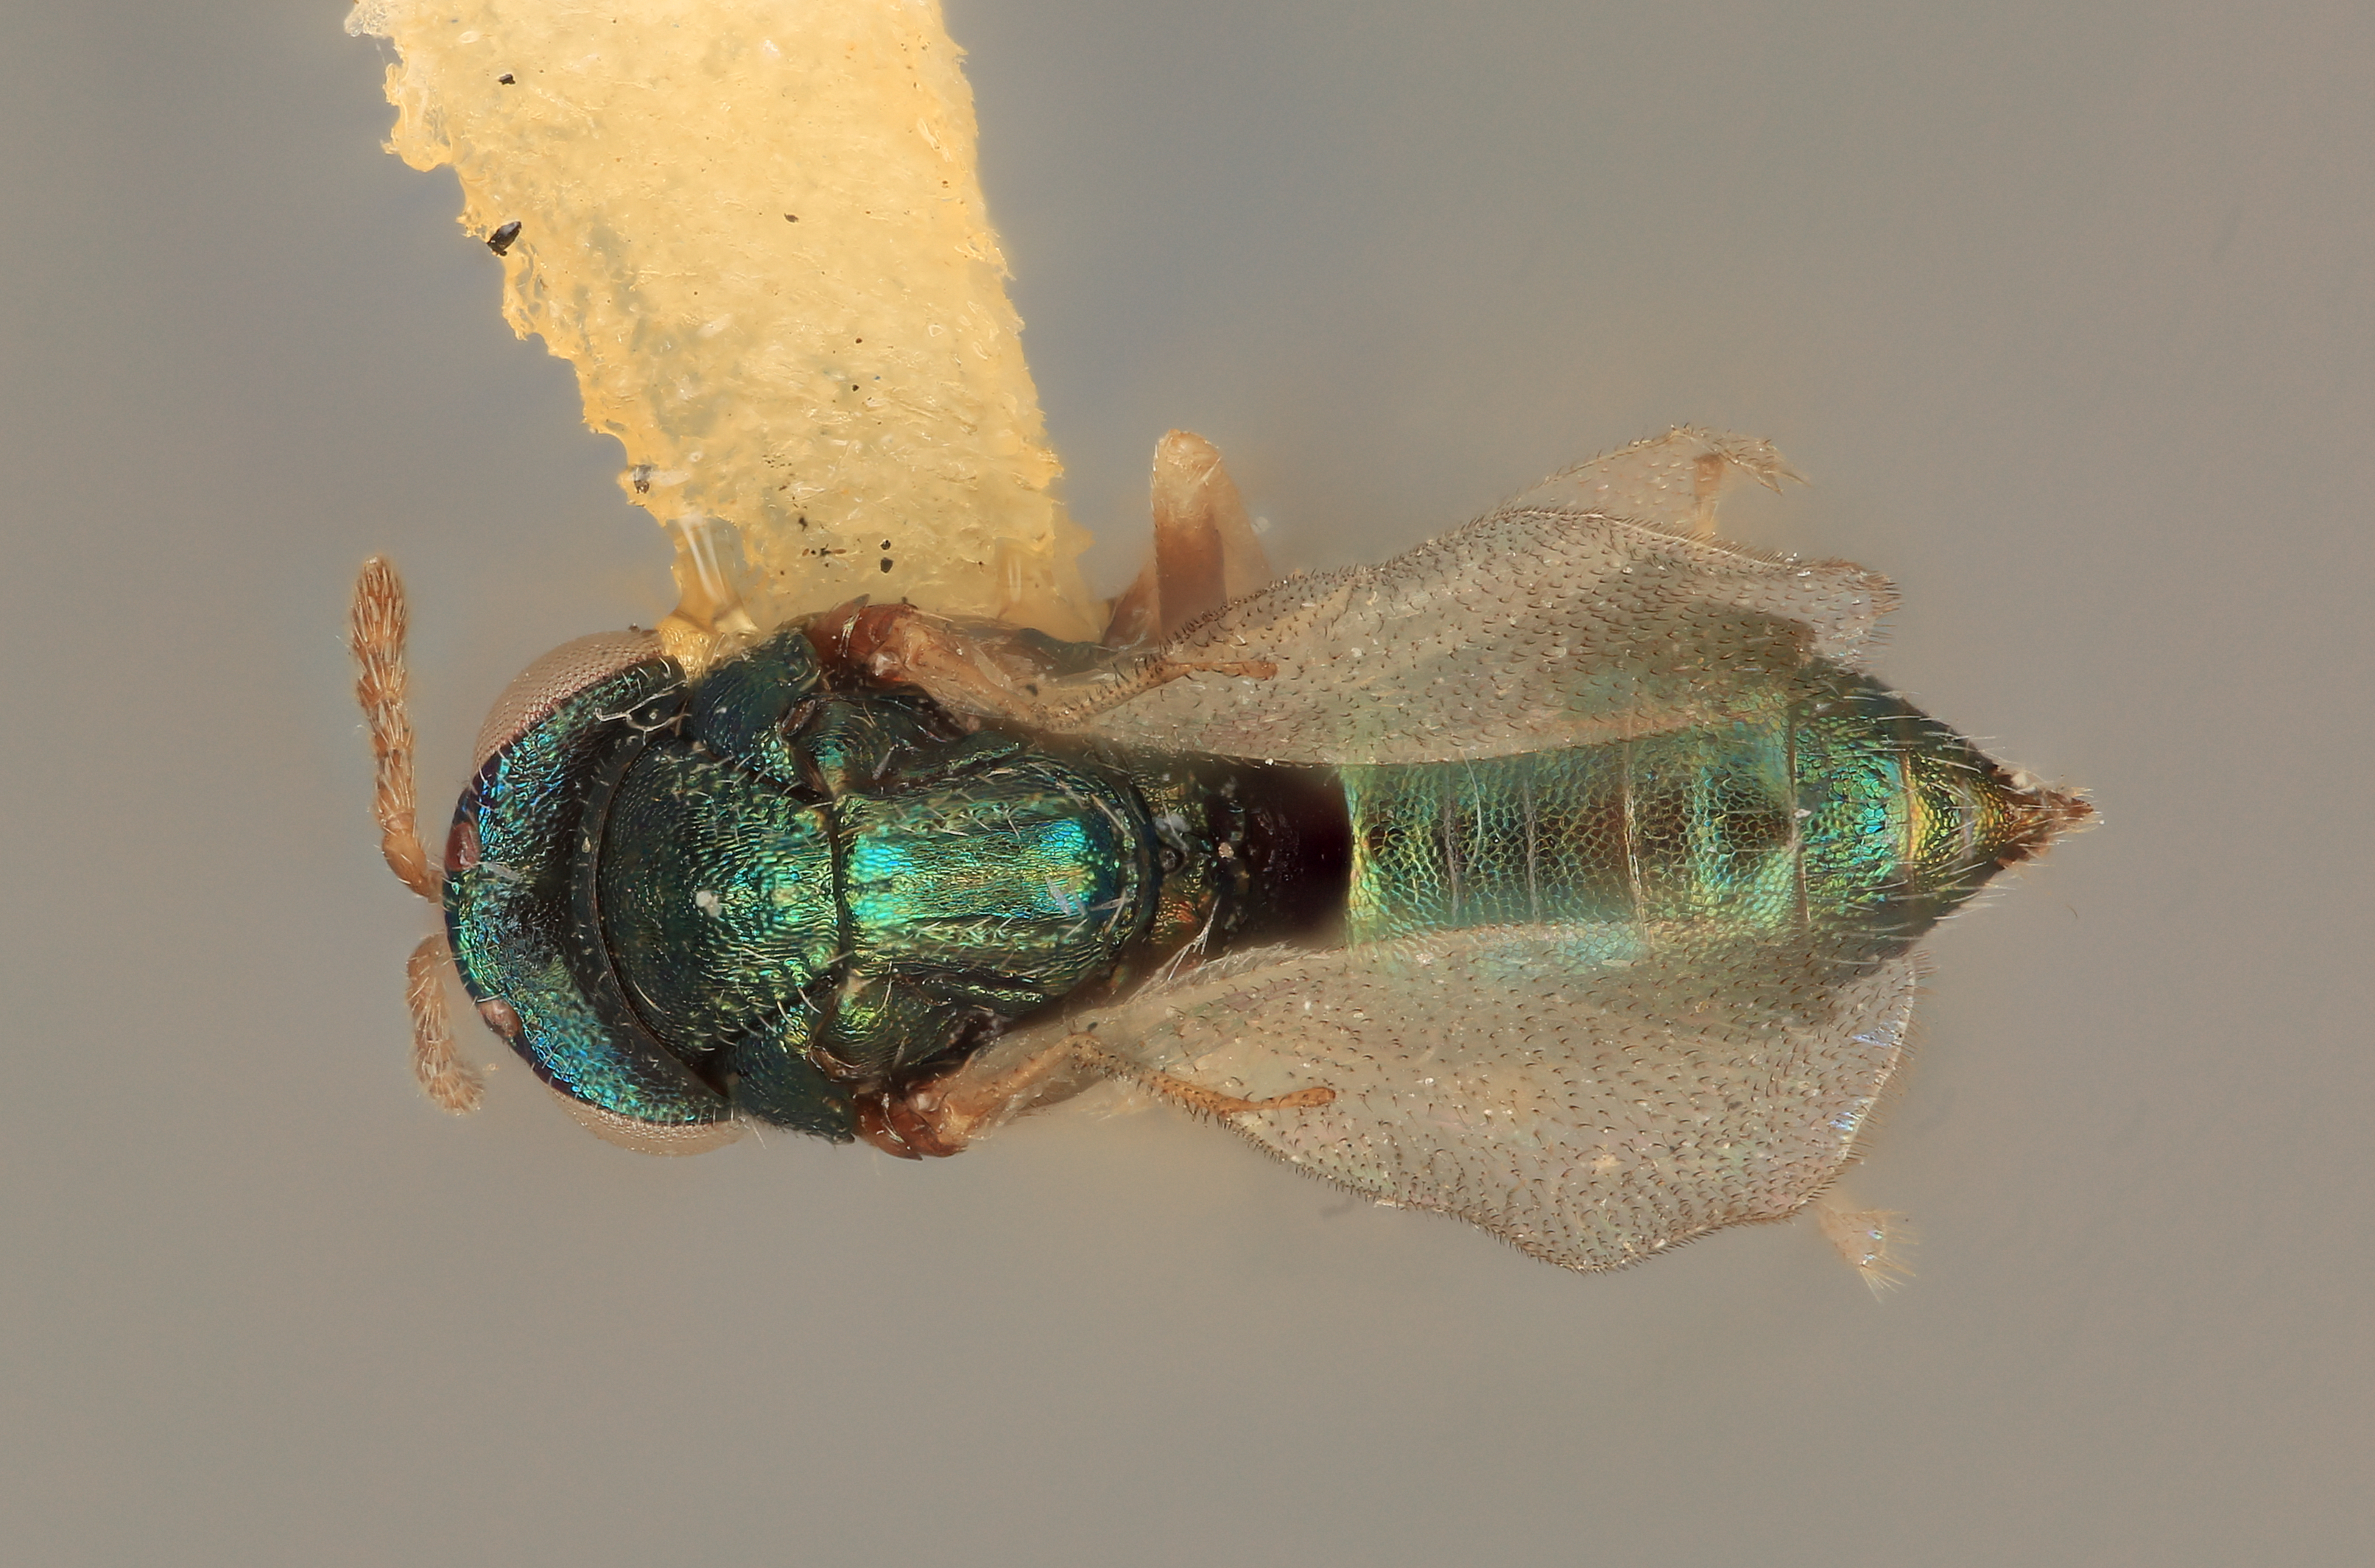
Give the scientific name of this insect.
Galeopsomopsis transcarinatus
